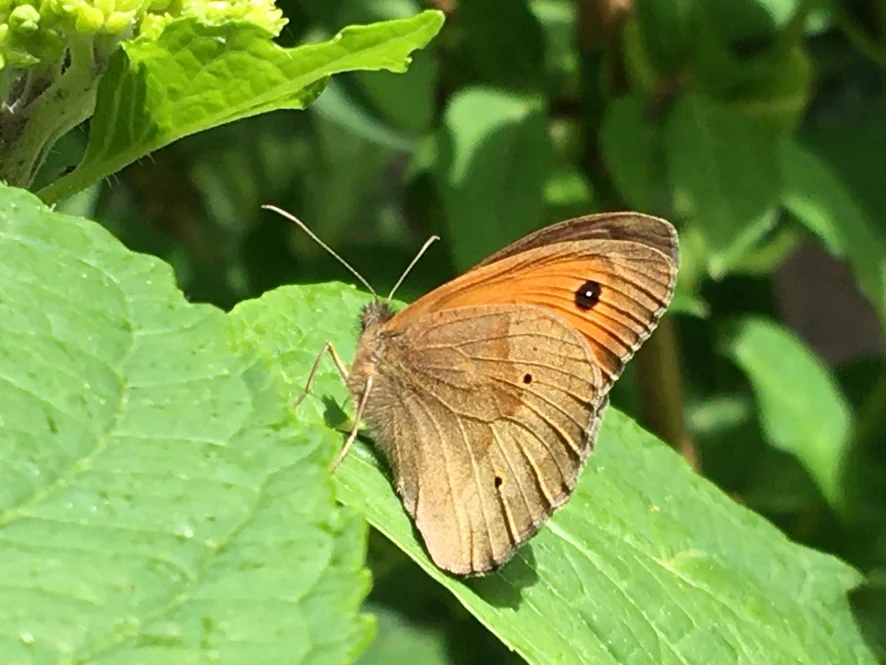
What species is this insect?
Maniola jurtina
